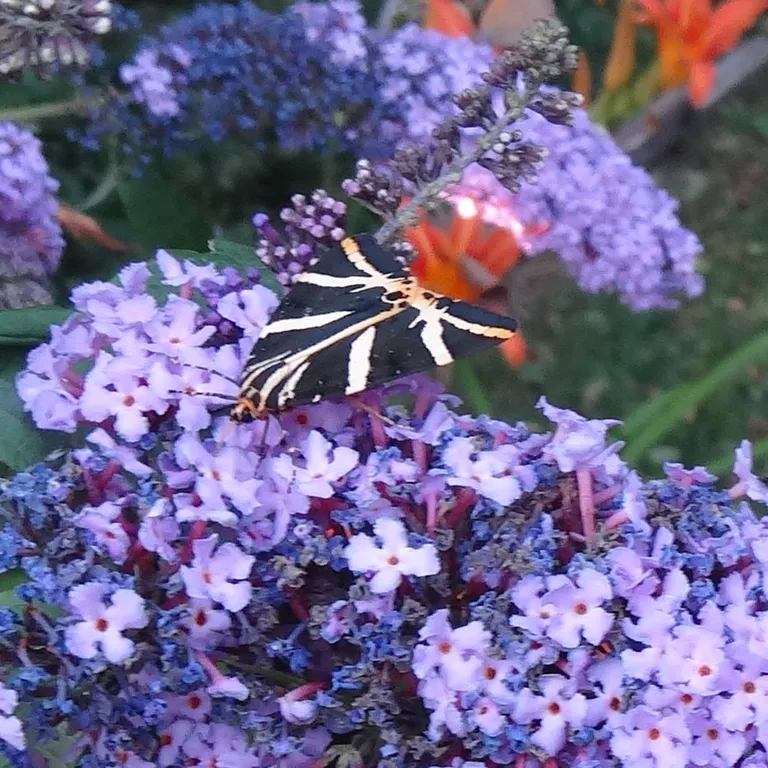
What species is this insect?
Euplagia quadripunctaria
